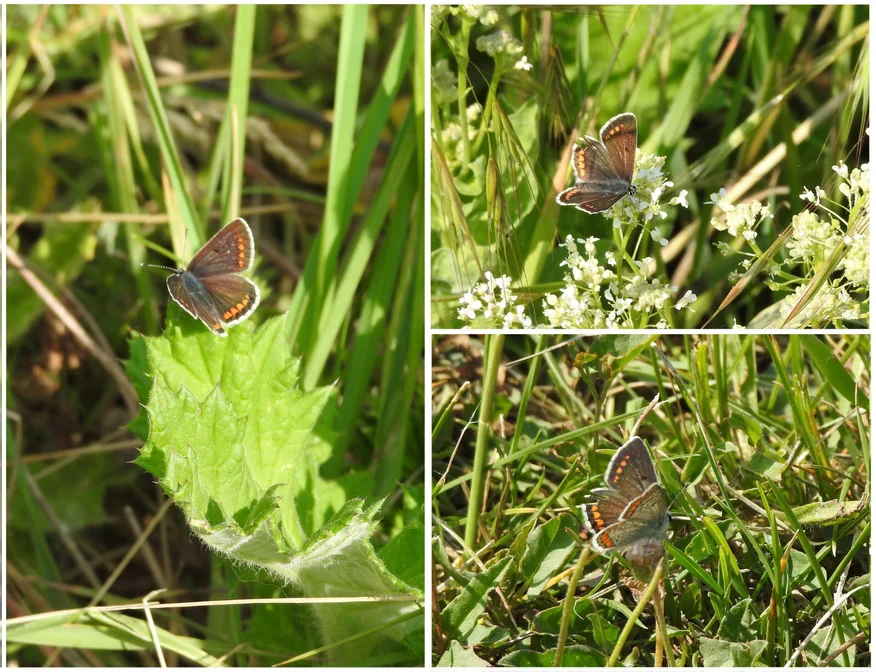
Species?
Aricia agestis/artaxerxes
